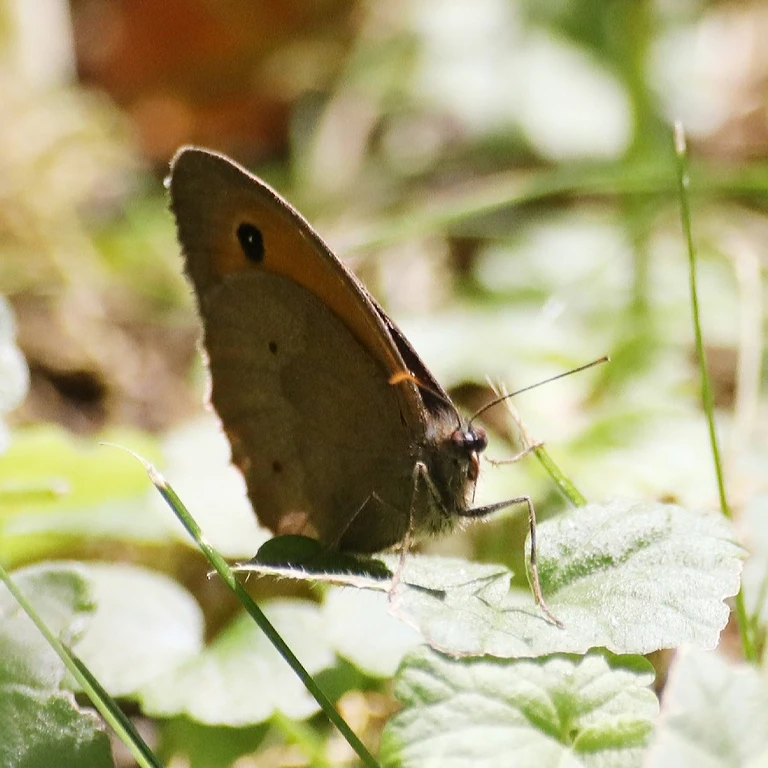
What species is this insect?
Maniola jurtina
